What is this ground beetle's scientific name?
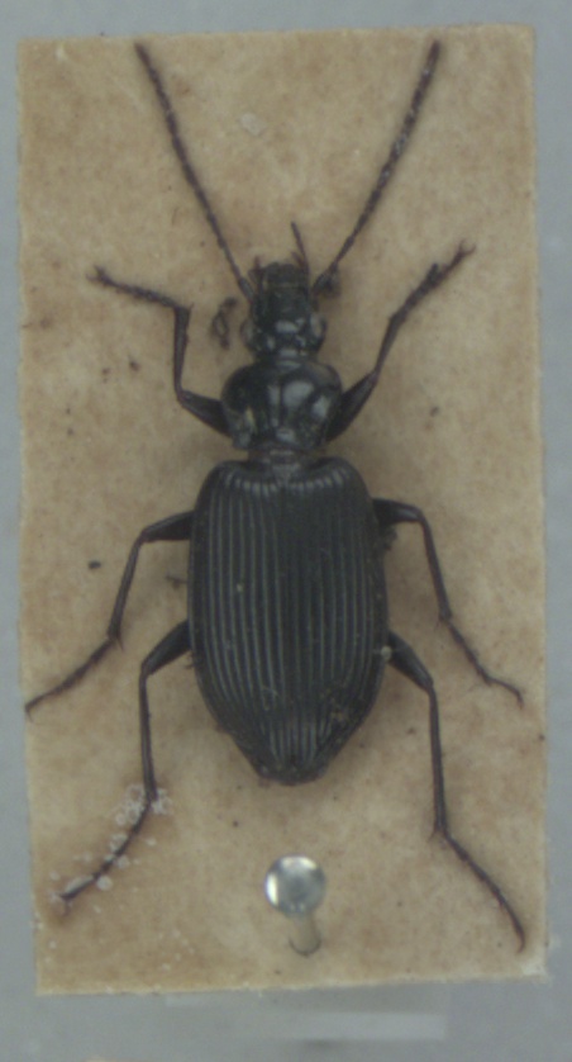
Platynus assimilis
